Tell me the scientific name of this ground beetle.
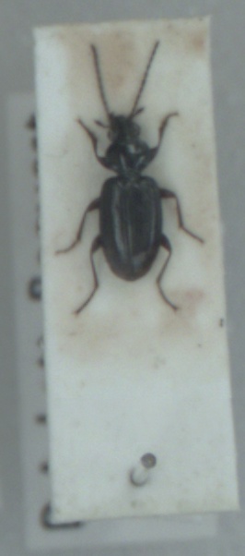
Bembidion iricolor
